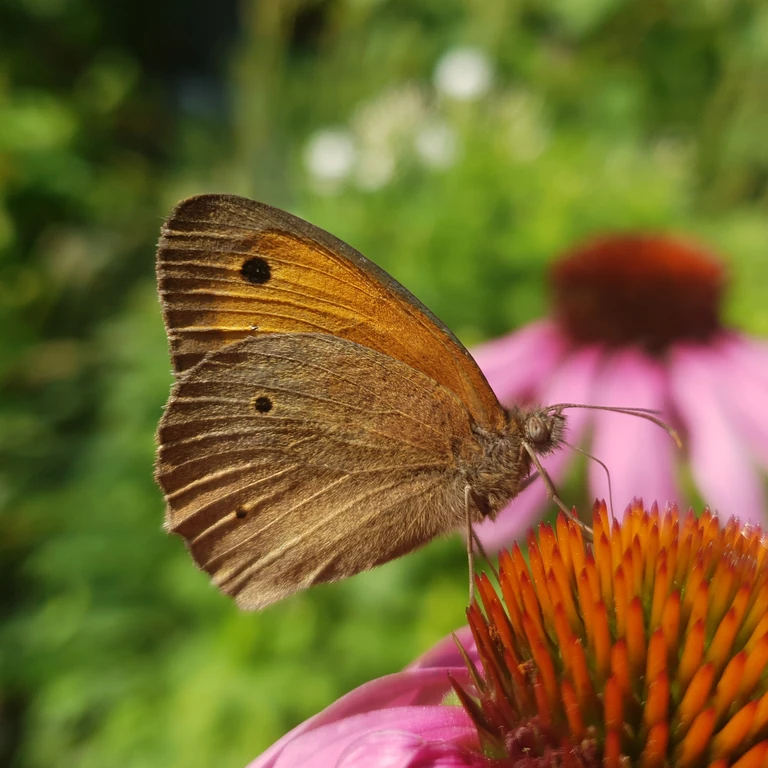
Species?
Maniola jurtina
